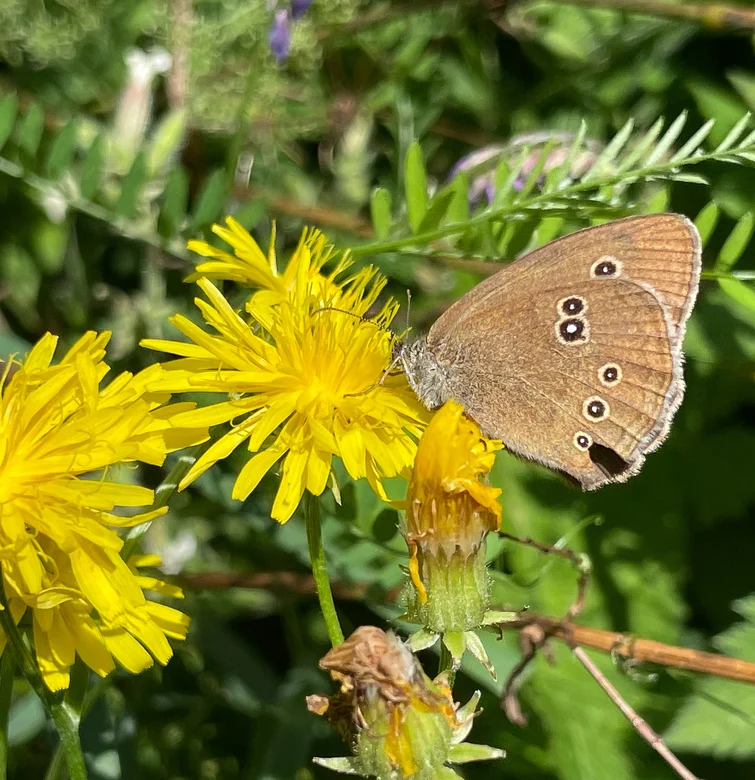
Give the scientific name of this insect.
Aphantopus hyperantus
